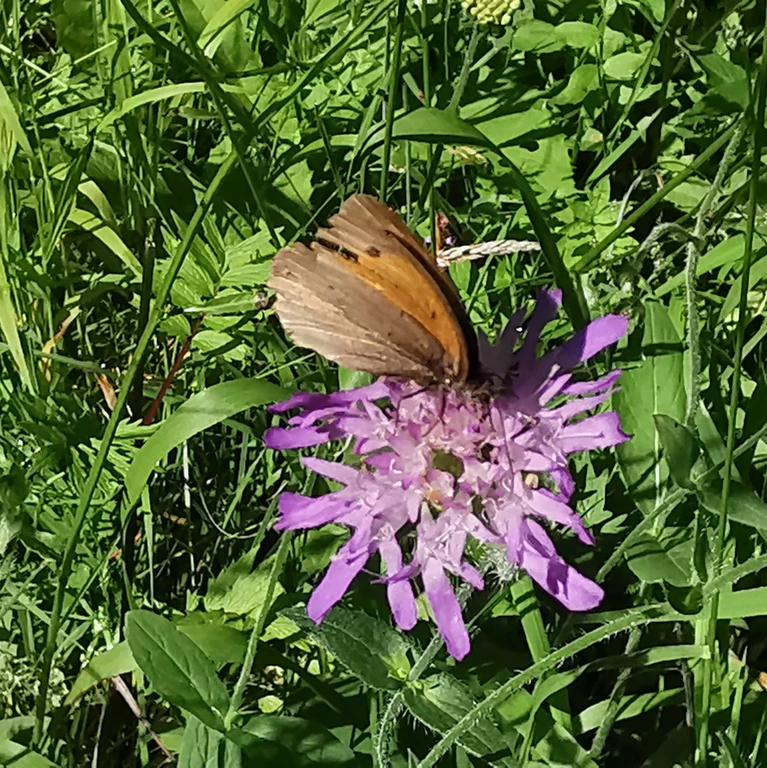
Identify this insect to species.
Maniola jurtina
